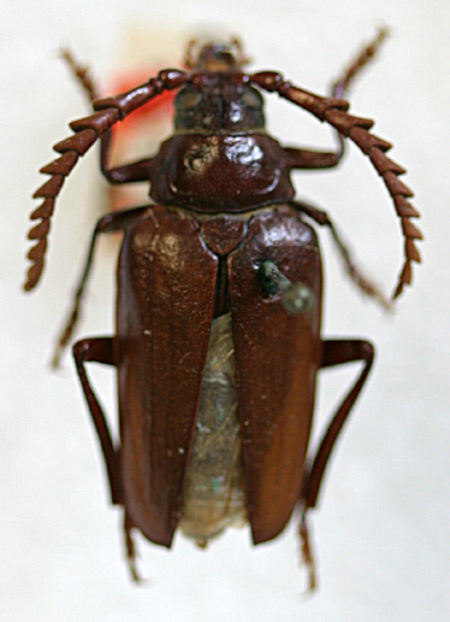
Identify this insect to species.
Prionus simplex
